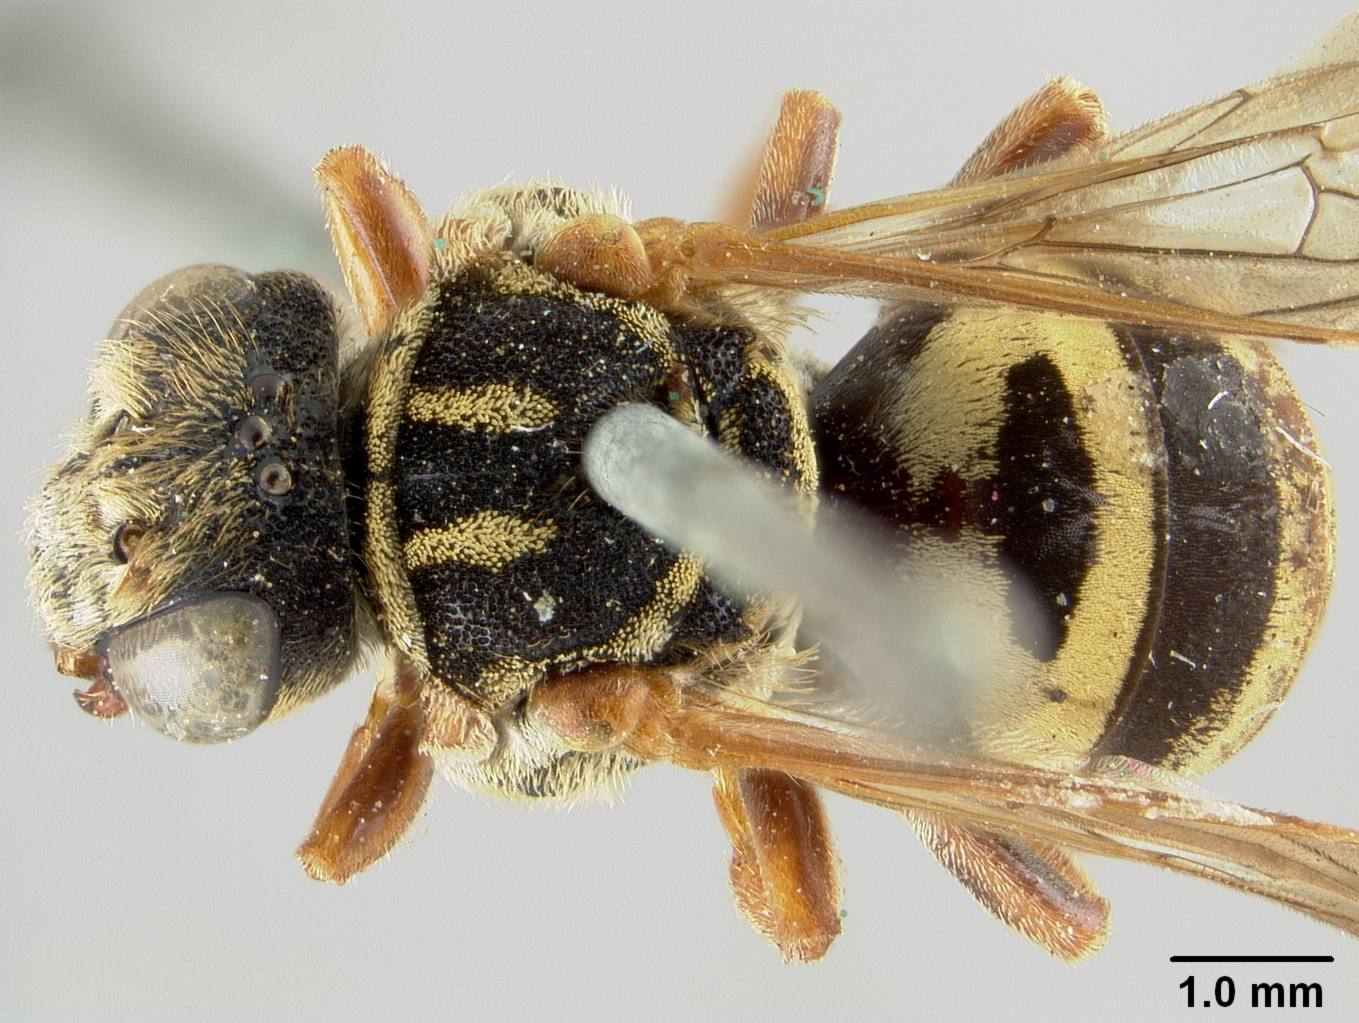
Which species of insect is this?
Triepeolus agaricifer
